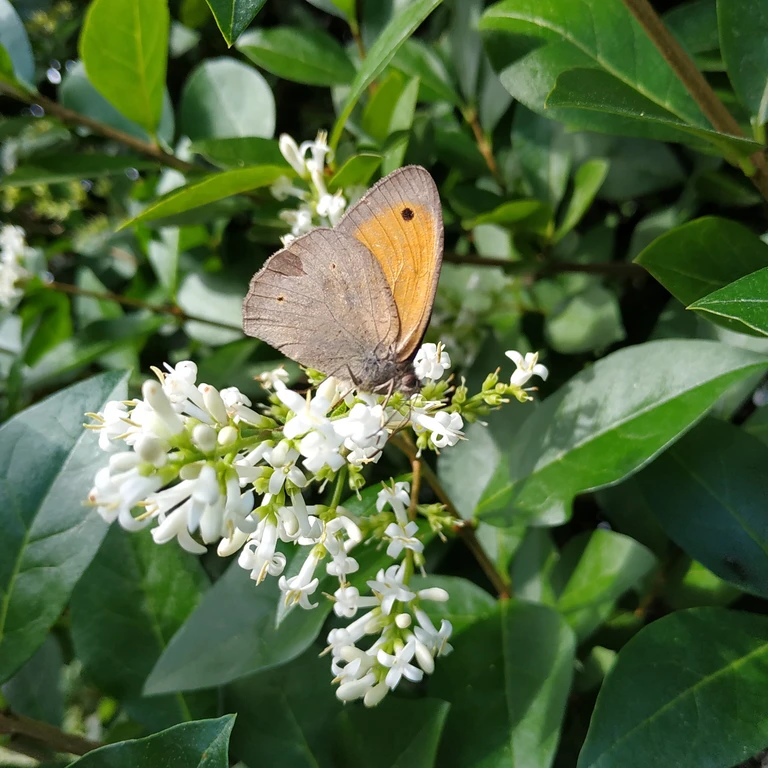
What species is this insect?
Maniola jurtina
